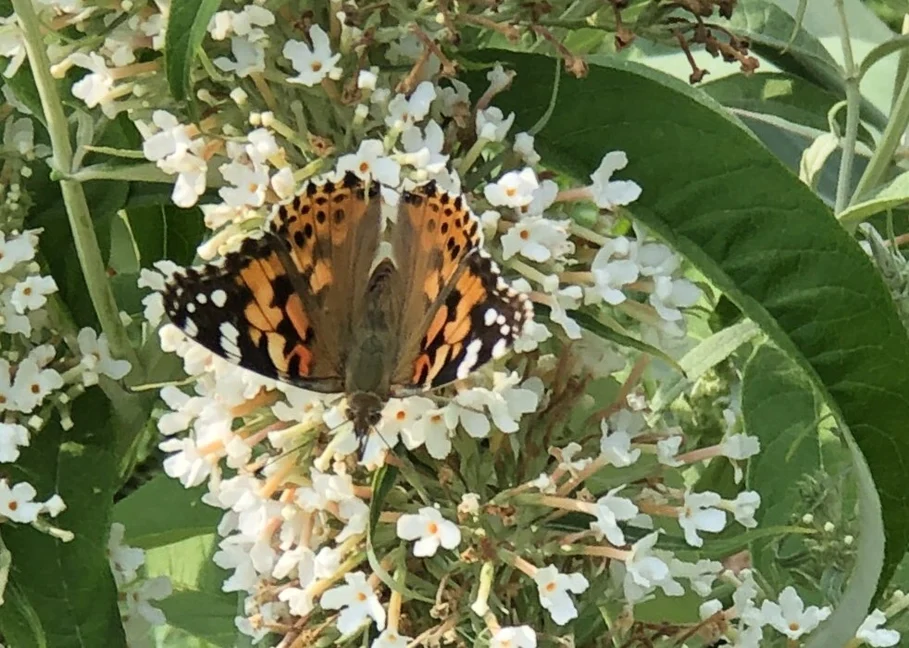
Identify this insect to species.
Vanessa cardui
